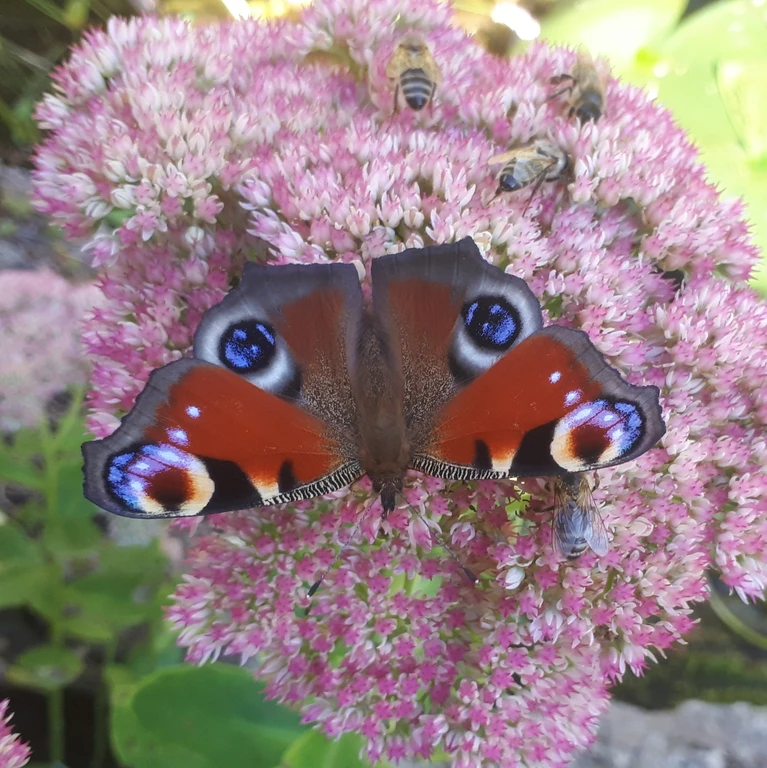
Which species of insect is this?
Aglais io
